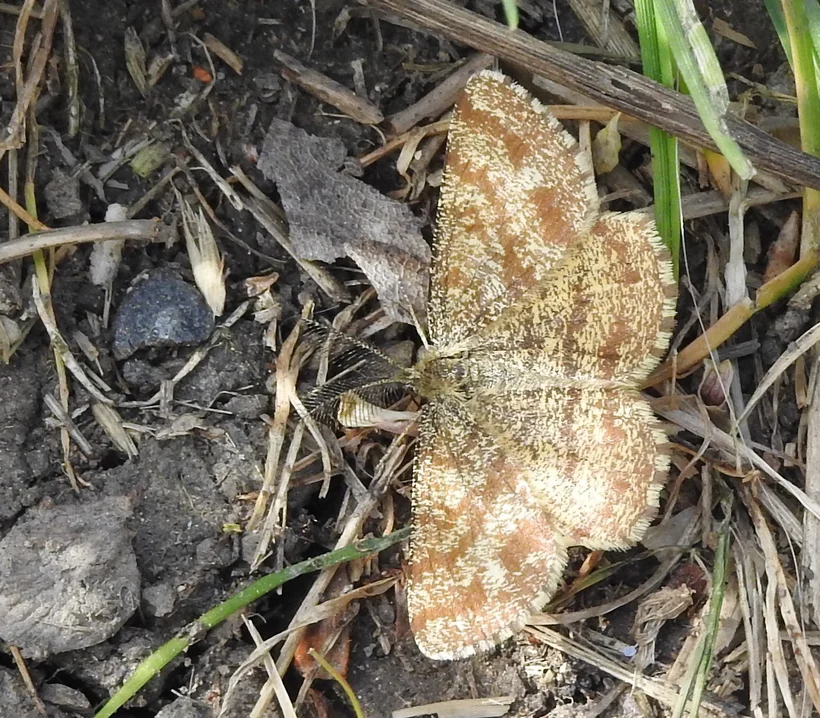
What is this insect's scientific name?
Ematurga atomaria
